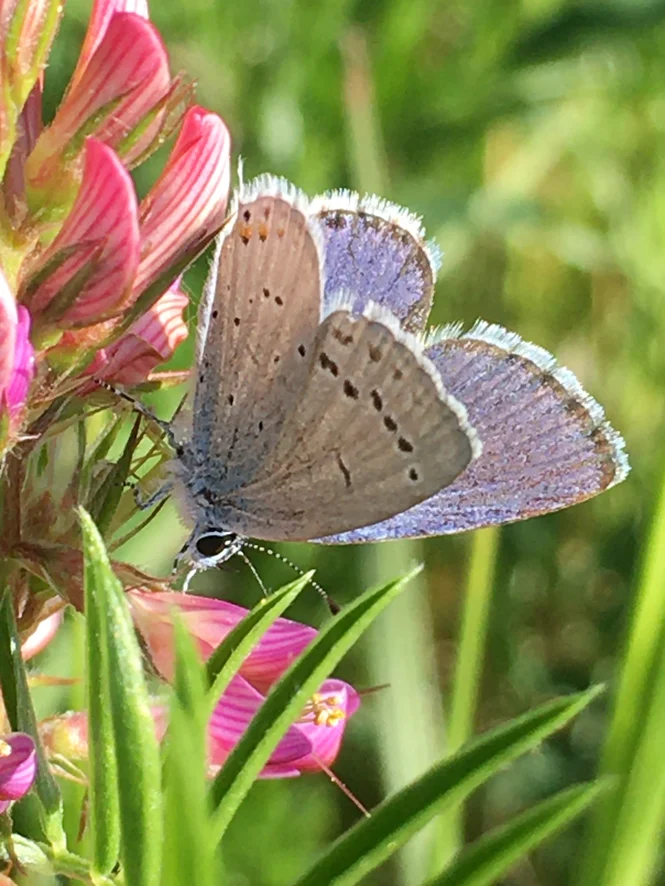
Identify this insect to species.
Cupido argiades (also Elkalyce argiades)
